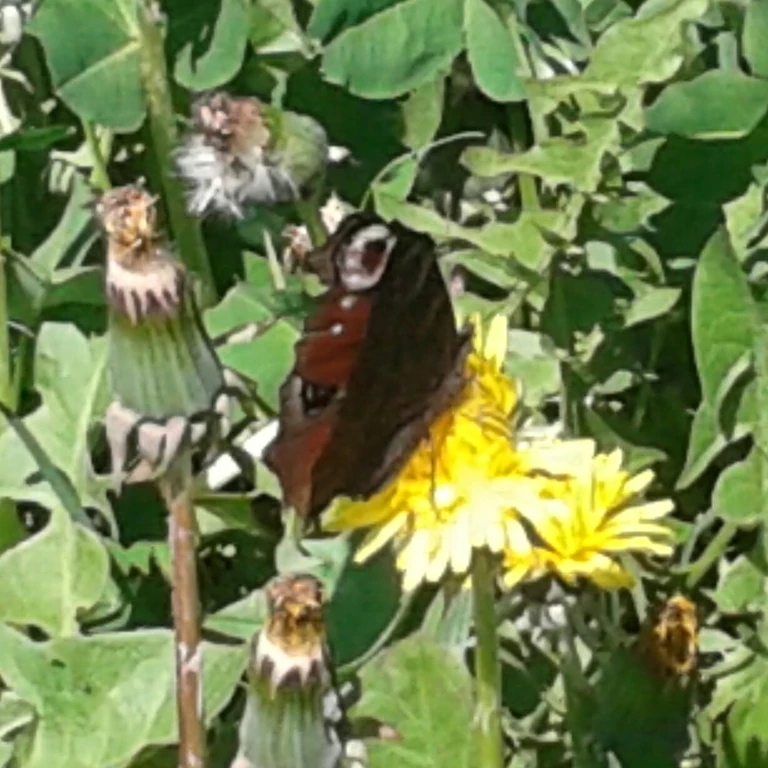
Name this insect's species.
Aglais io
